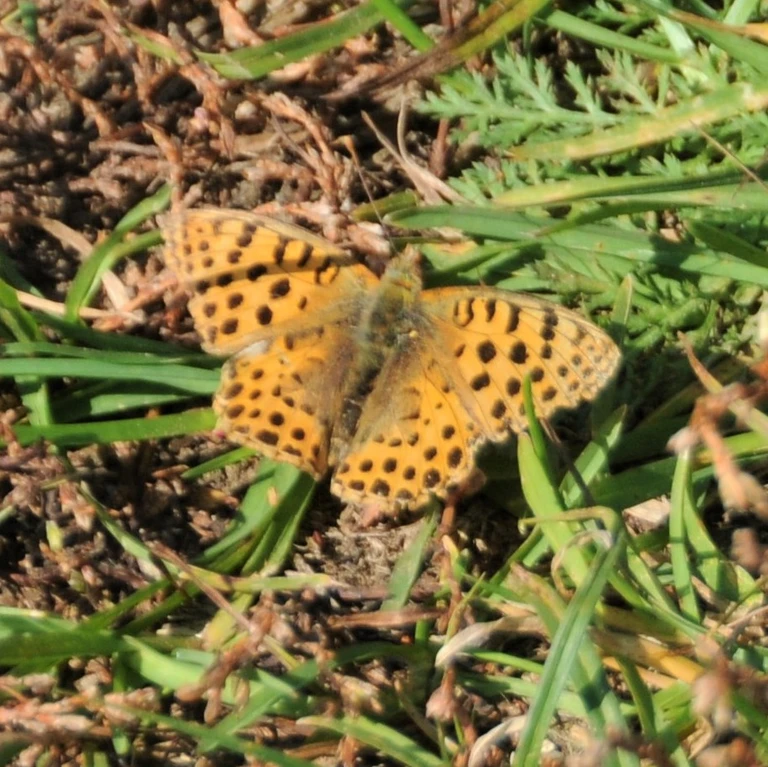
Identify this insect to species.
Issoria lathonia
